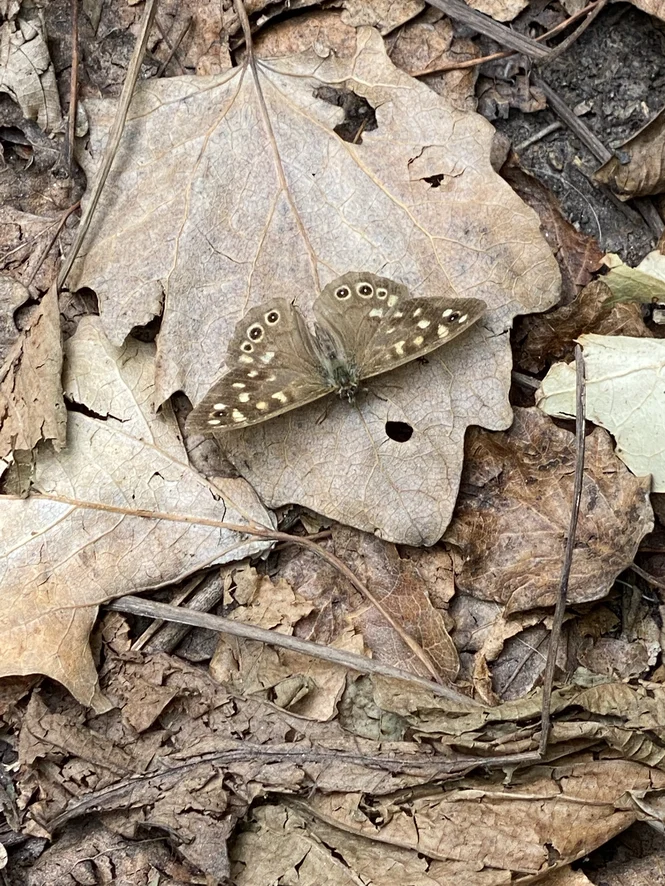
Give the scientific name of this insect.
Pararge aegeria
